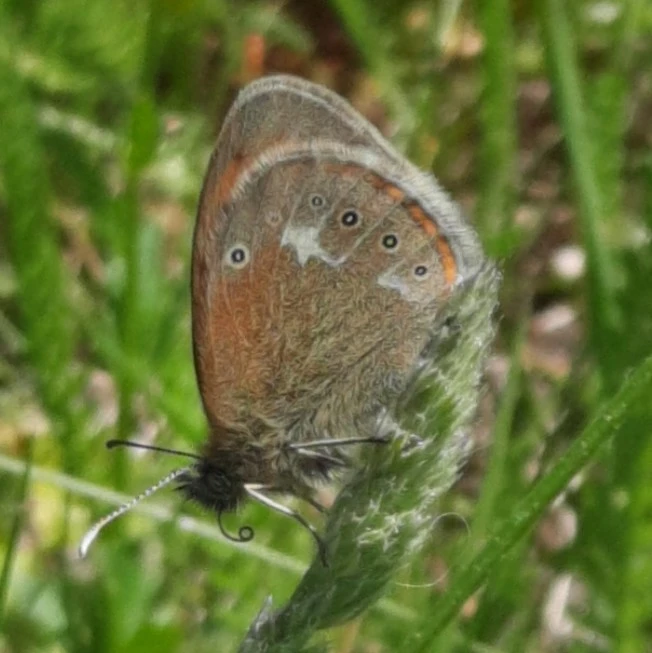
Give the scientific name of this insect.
Coenonympha glycerion (also Coenonympha iphis)
